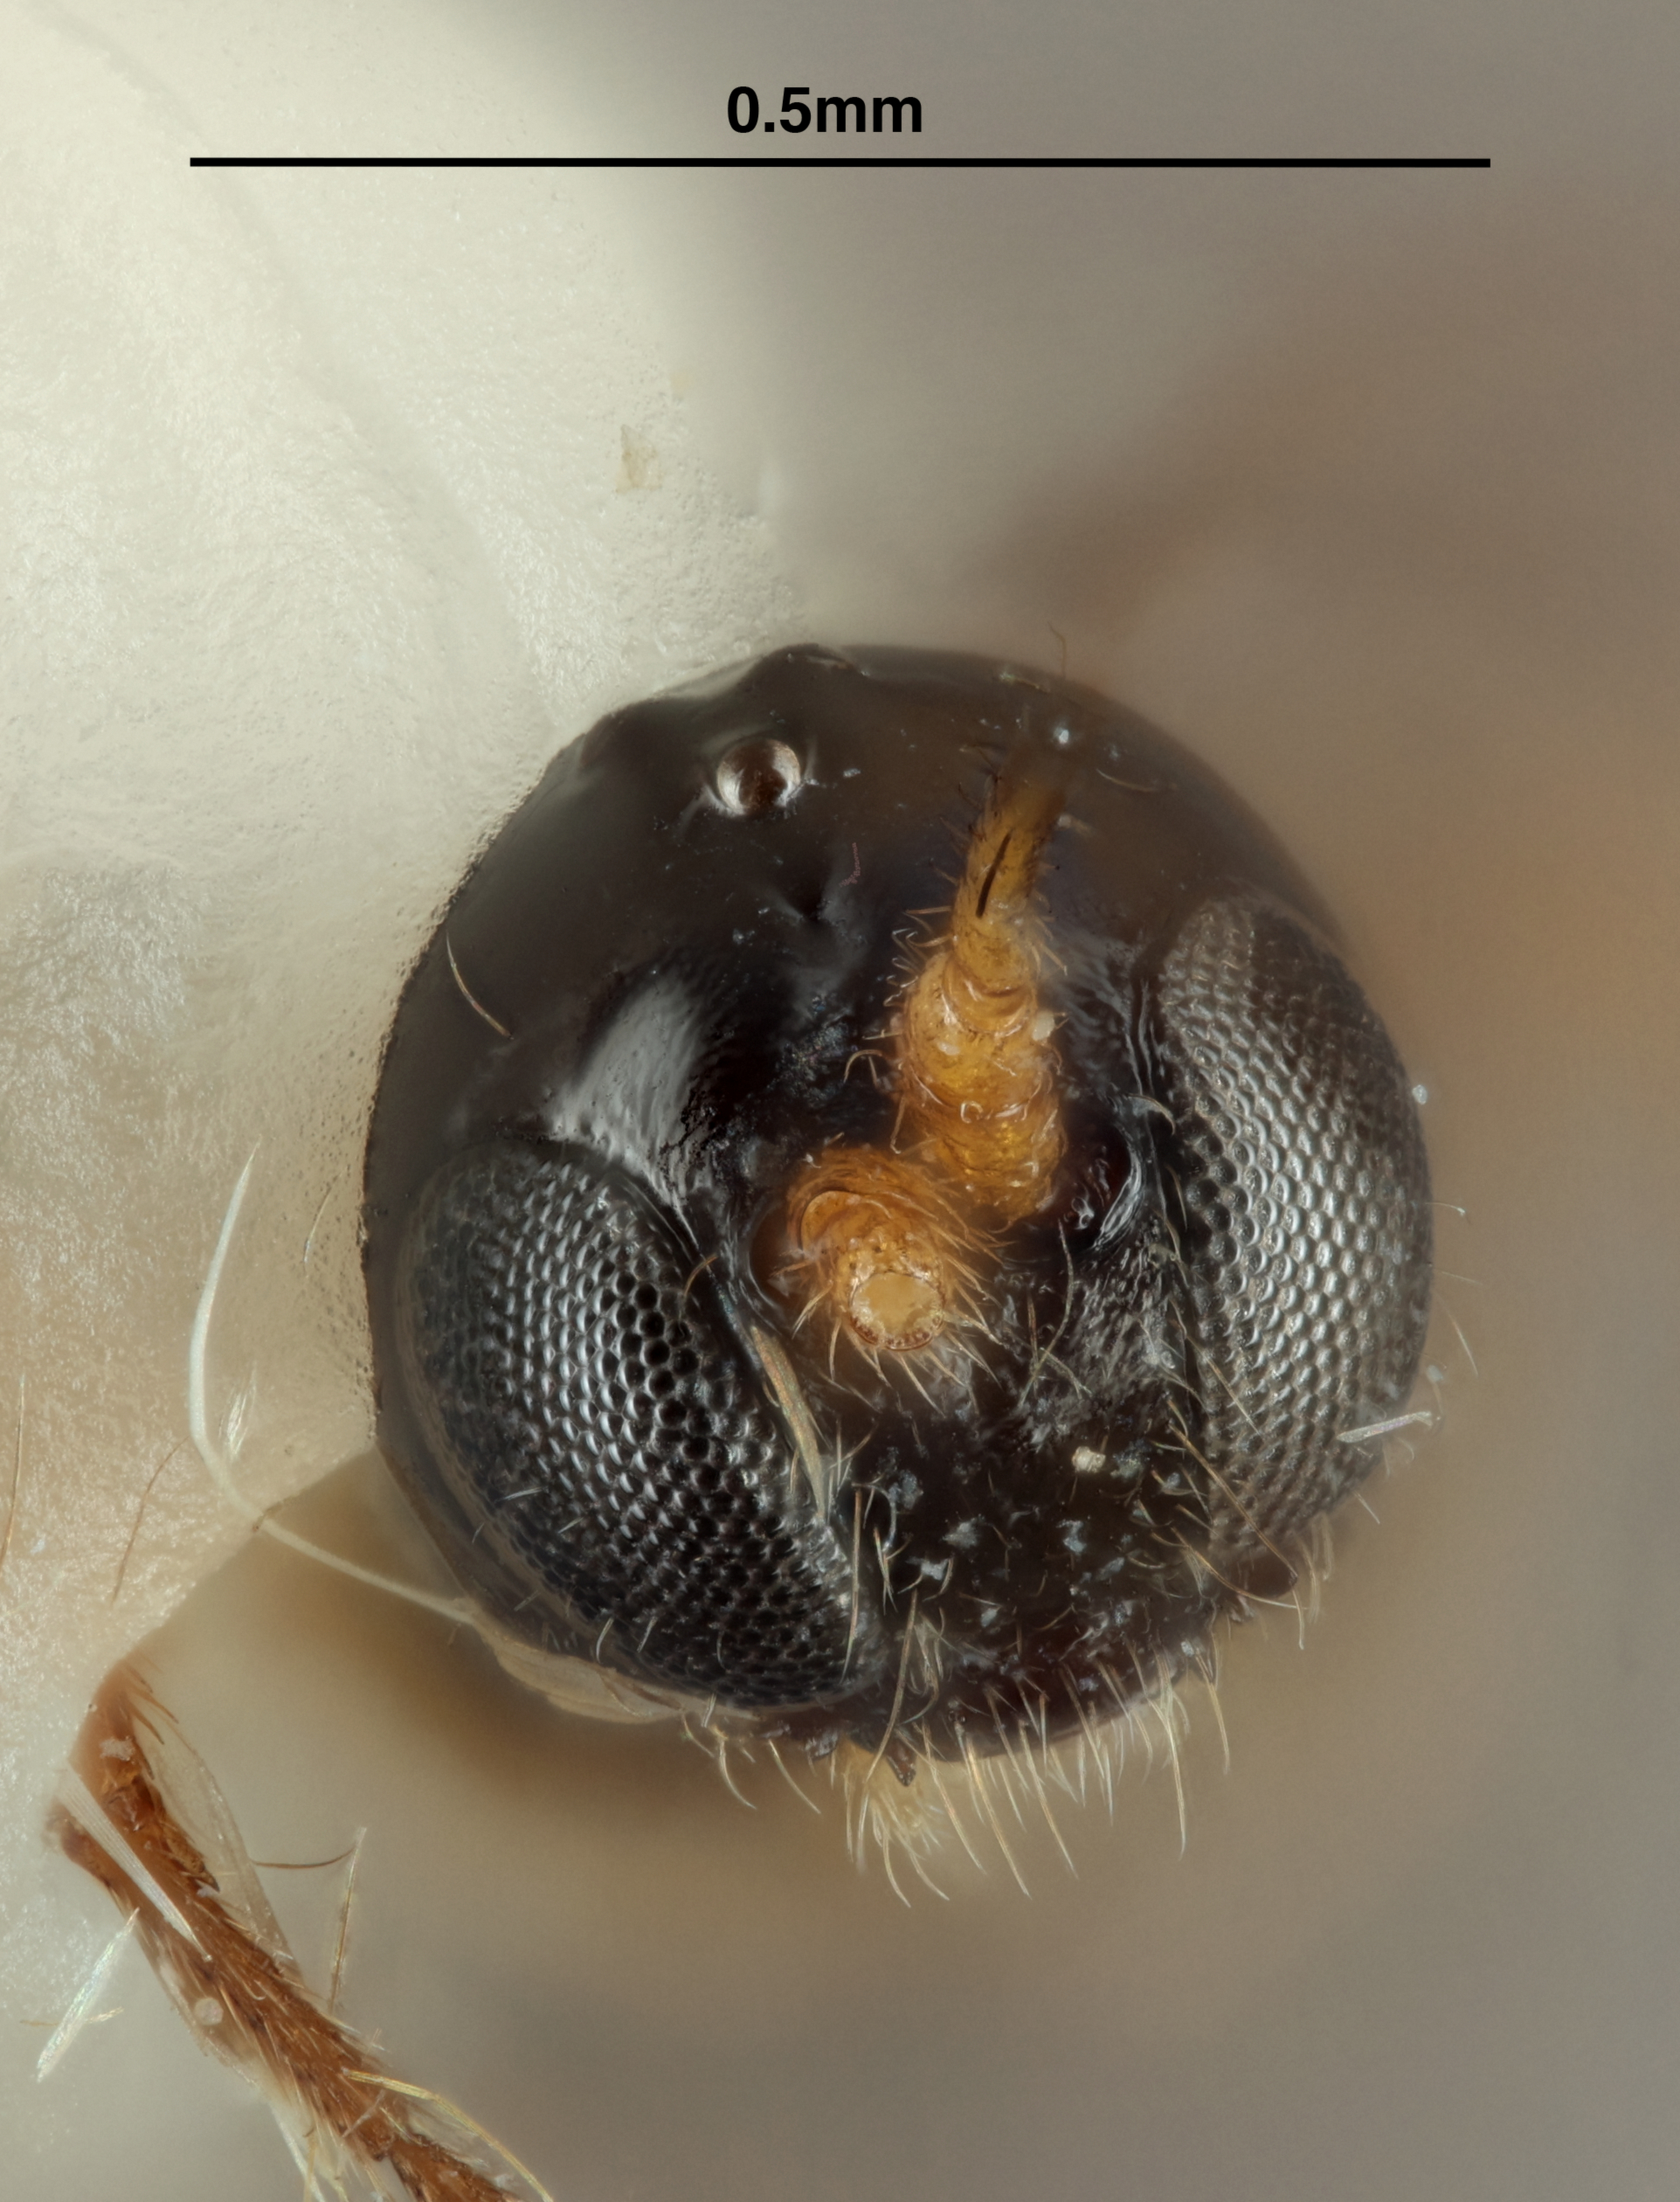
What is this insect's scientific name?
Chaenusa steineri
